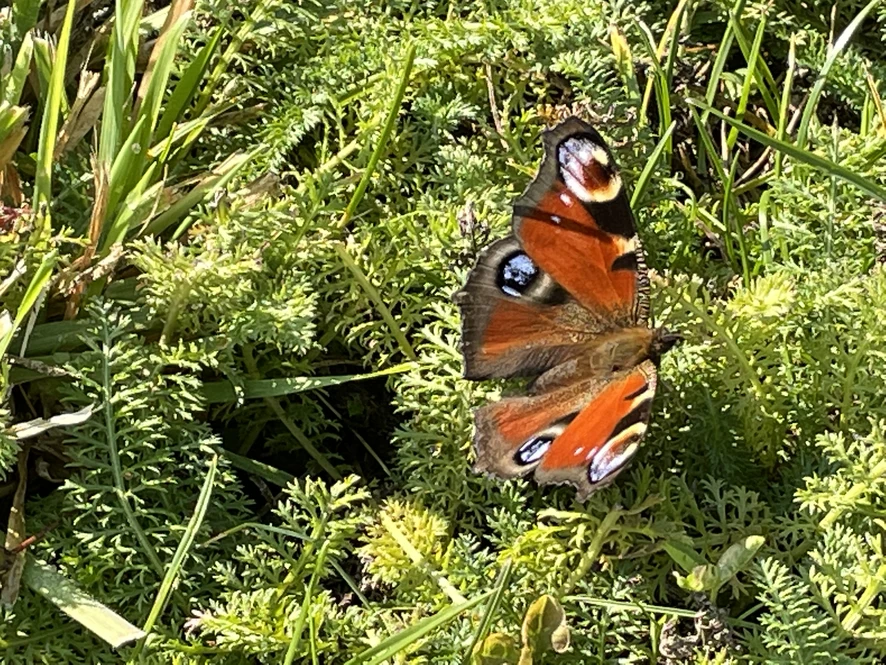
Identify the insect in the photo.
Aglais io
